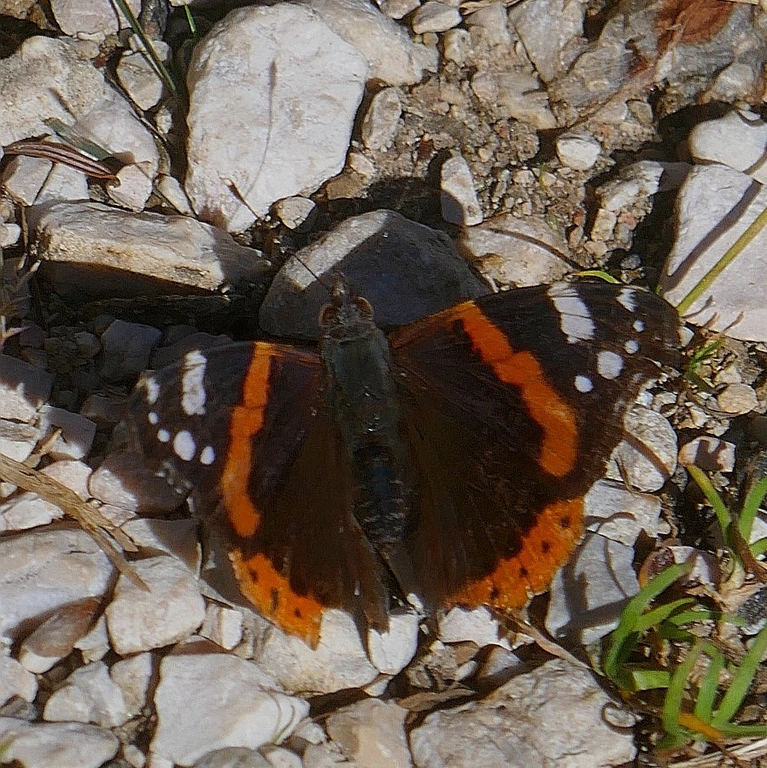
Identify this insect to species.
Vanessa atalanta
